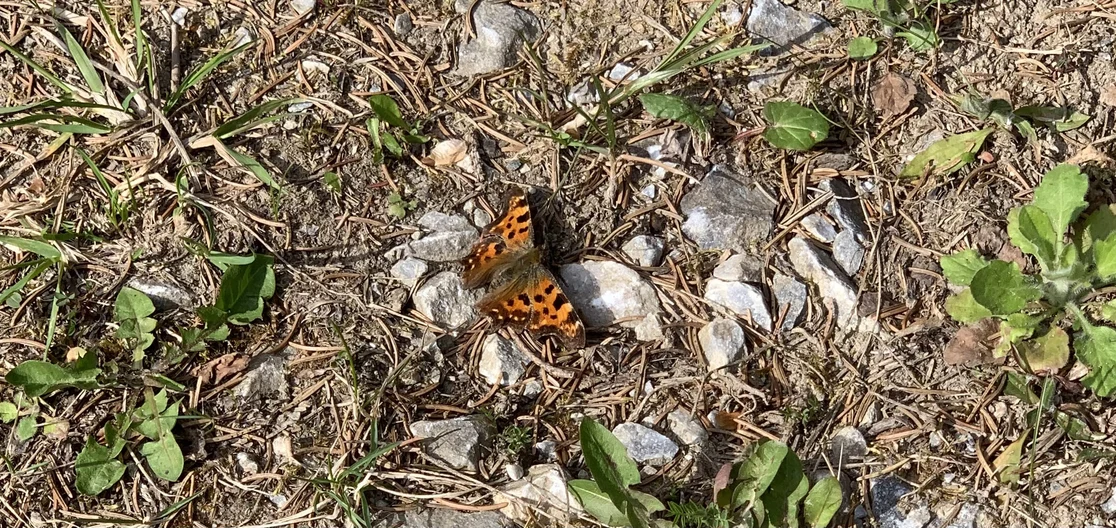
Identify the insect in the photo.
Polygonia c-album
